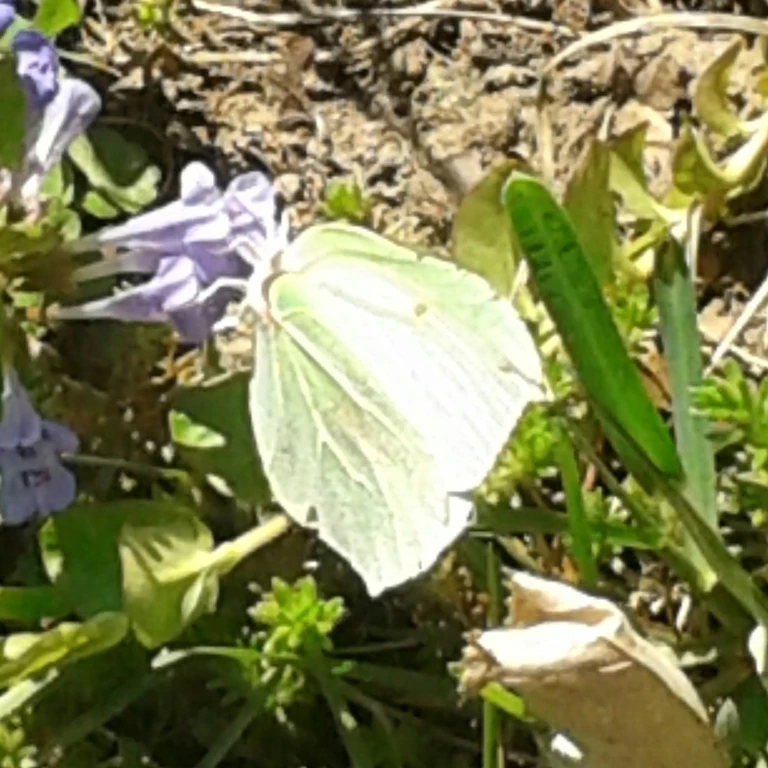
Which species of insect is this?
Gonepteryx rhamni
